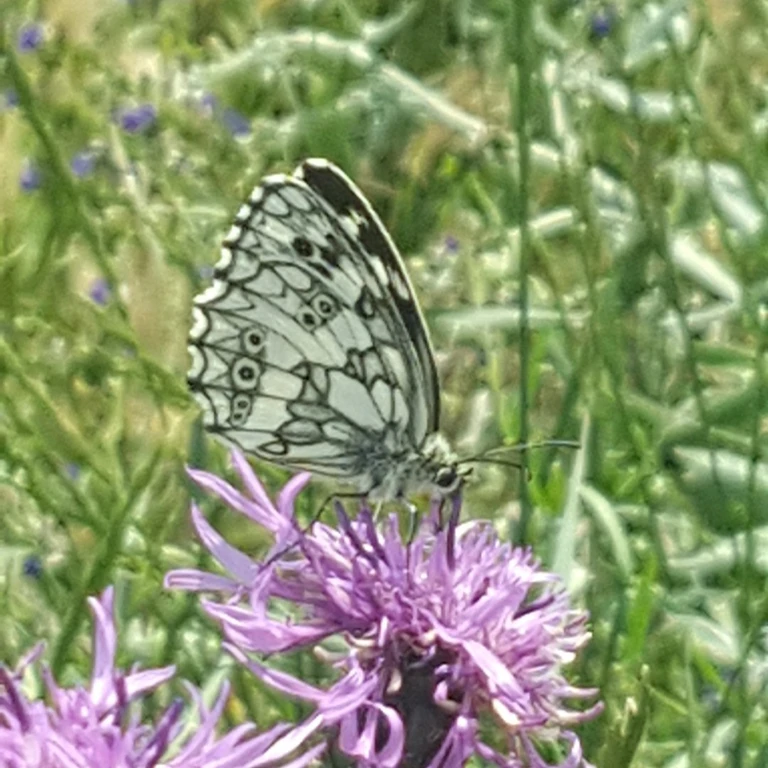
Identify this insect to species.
Melanargia galathea
